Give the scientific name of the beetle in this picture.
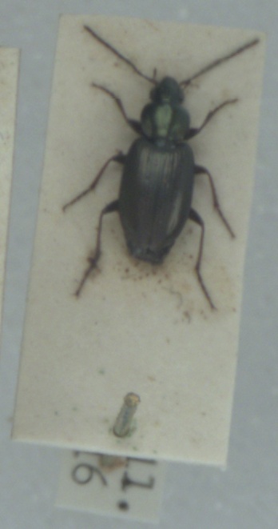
Agonum muelleri
